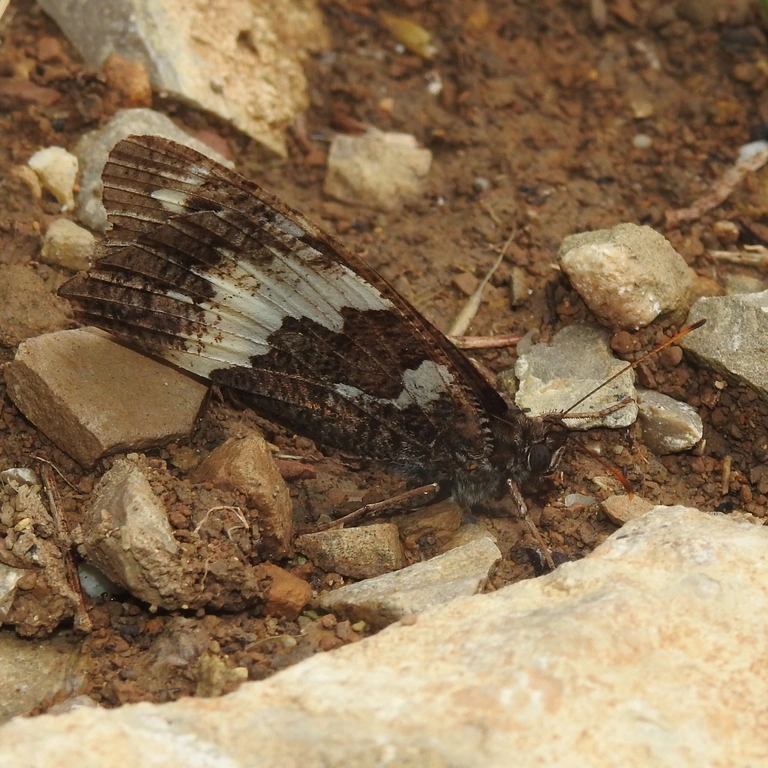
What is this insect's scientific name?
Brintesia circe
